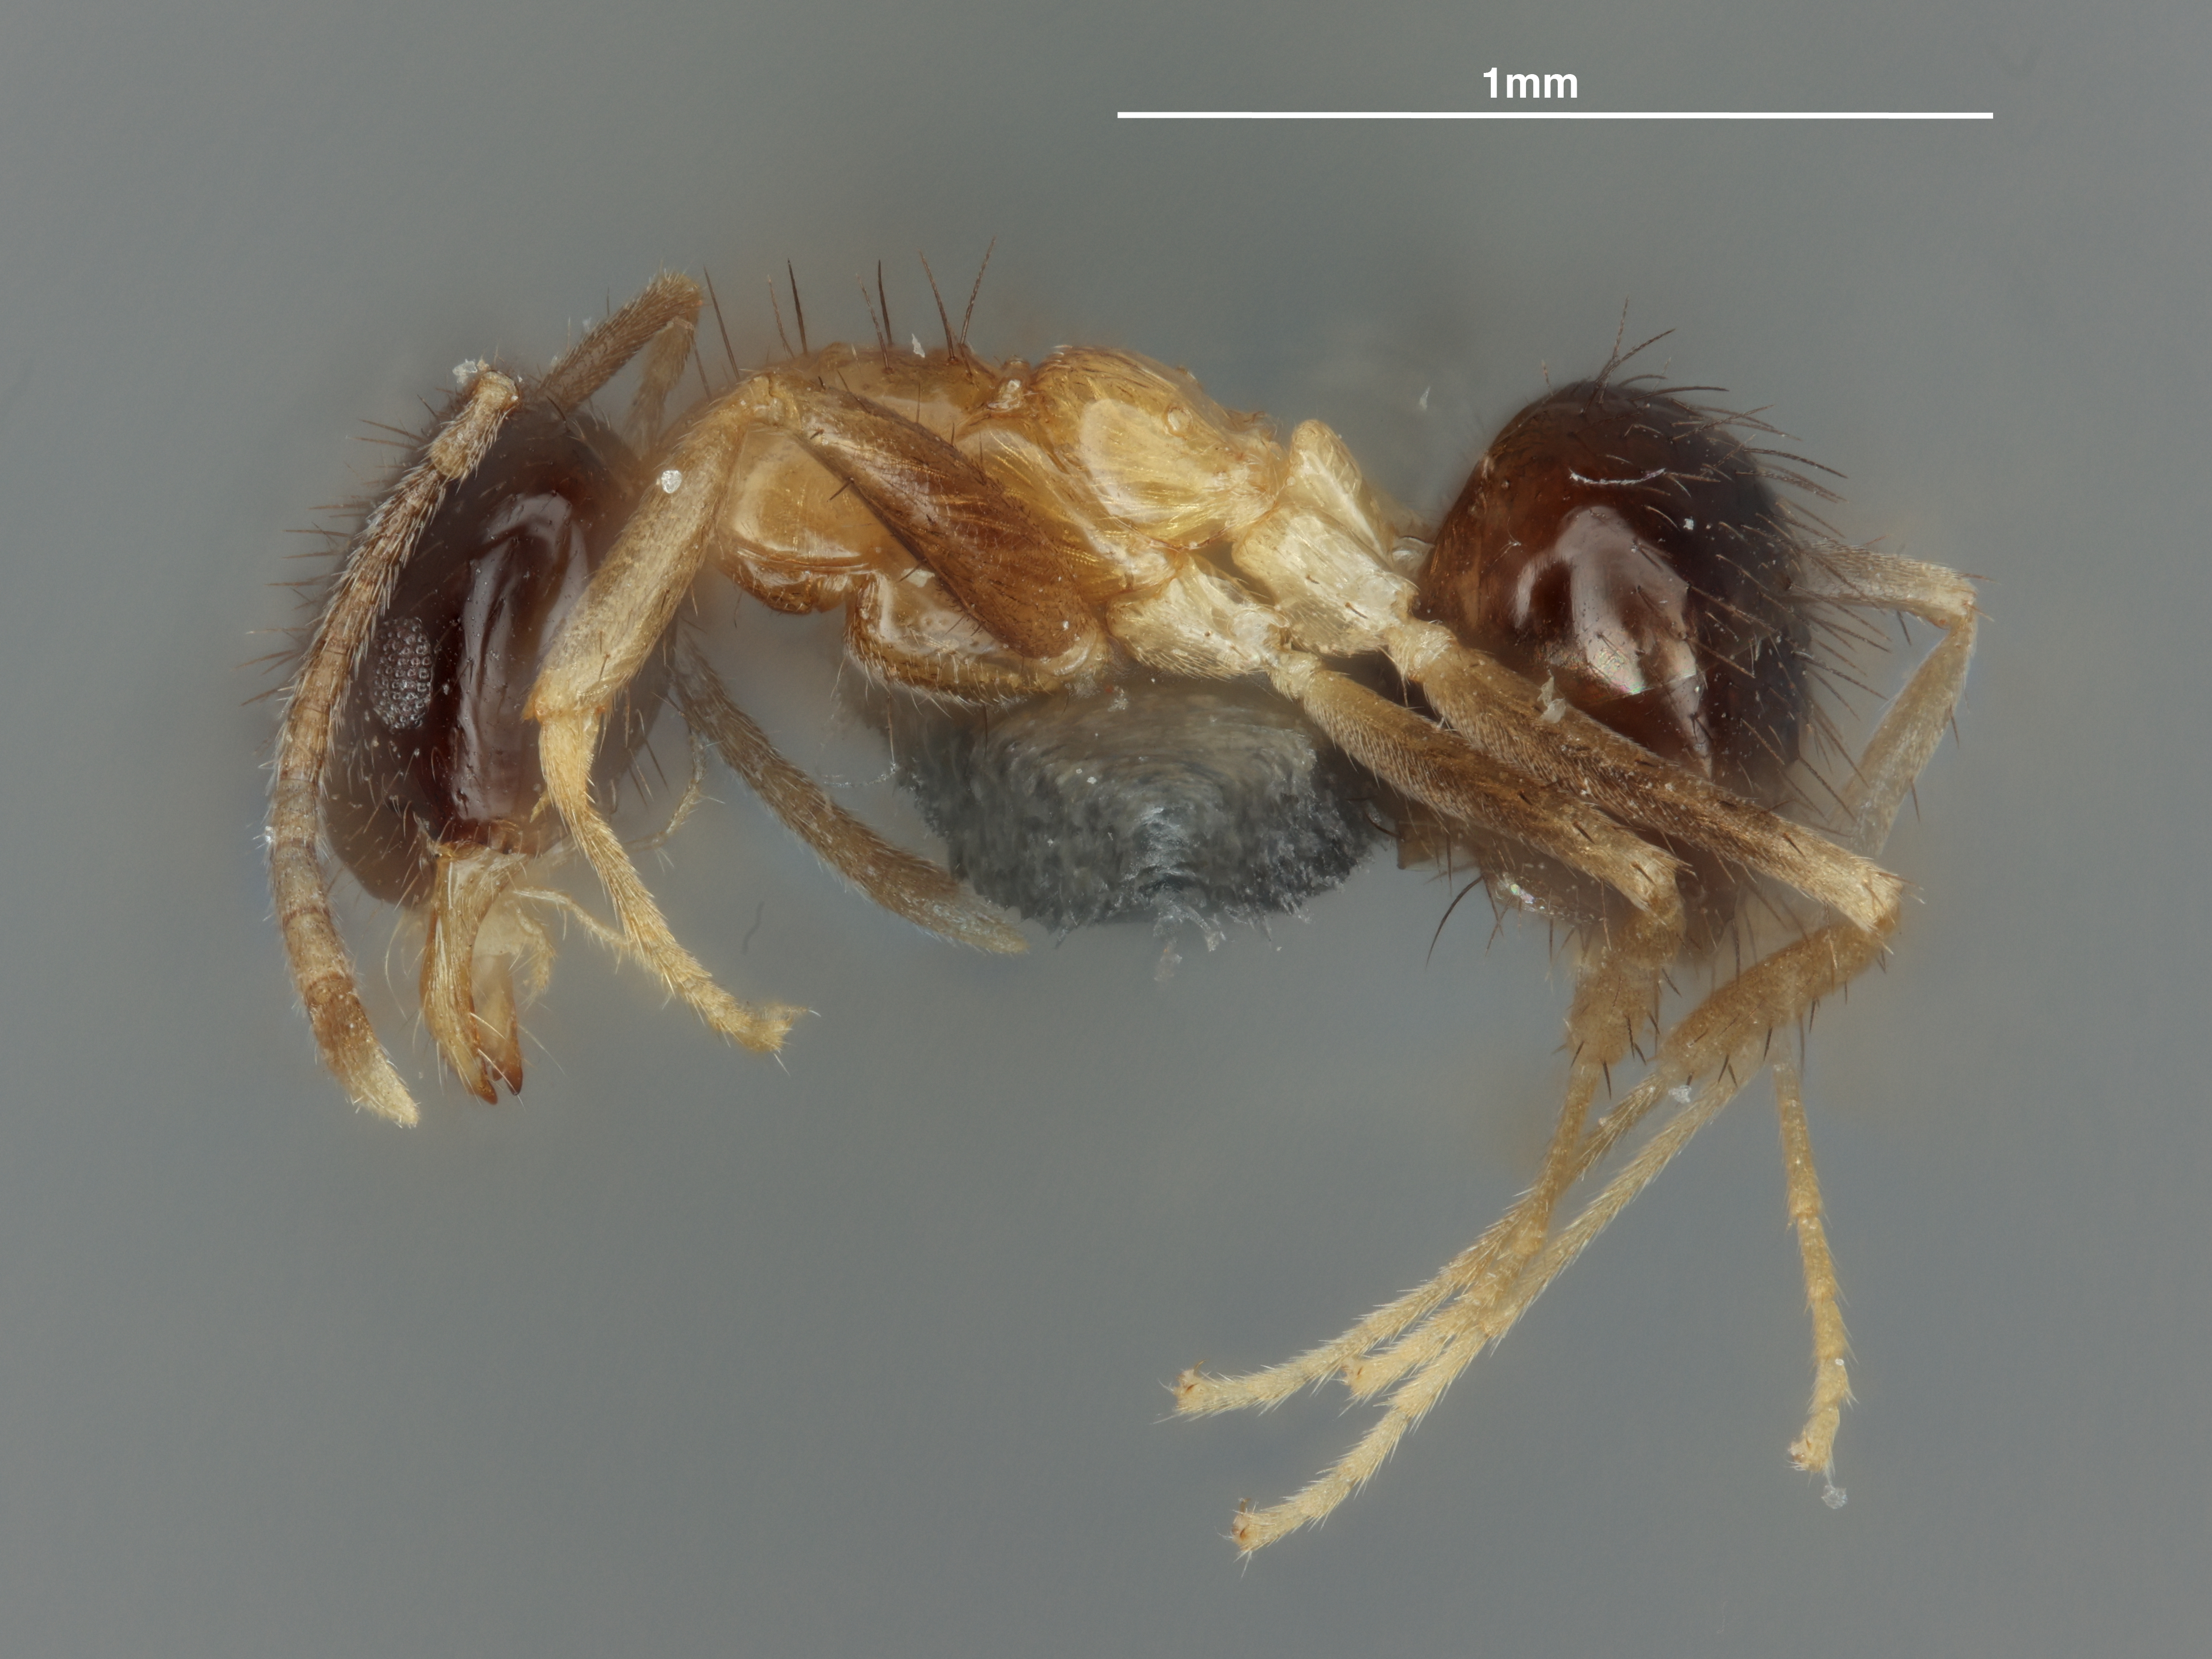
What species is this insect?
Nylanderia disatra
